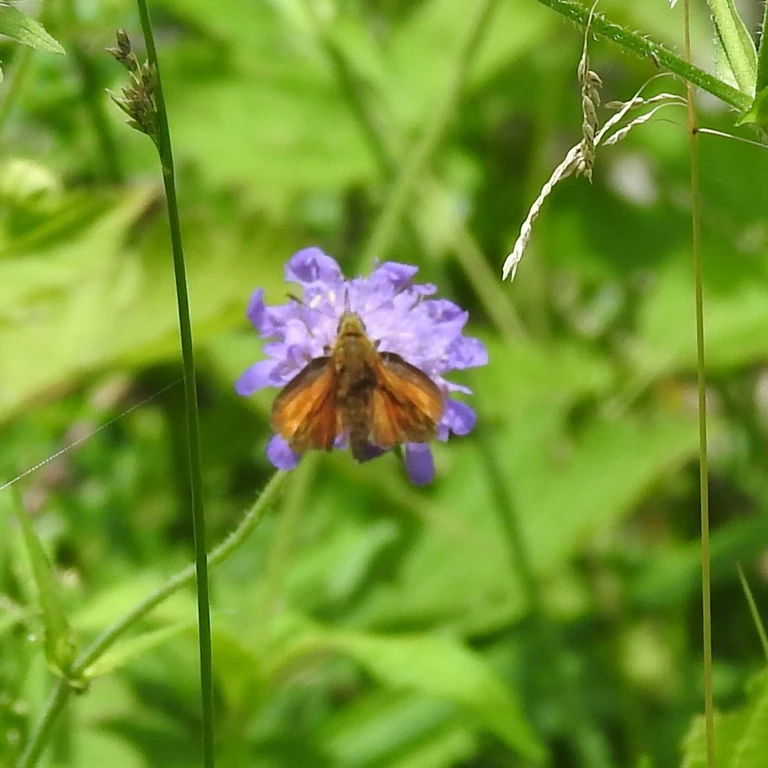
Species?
Ochlodes sylvanus (also Ochlodes venata)
